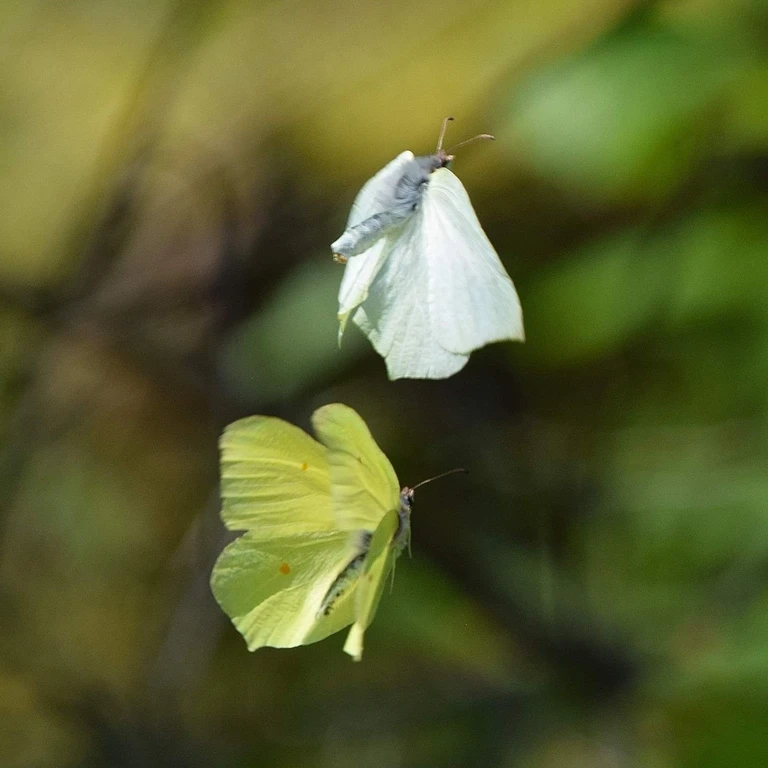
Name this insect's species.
Gonepteryx rhamni
